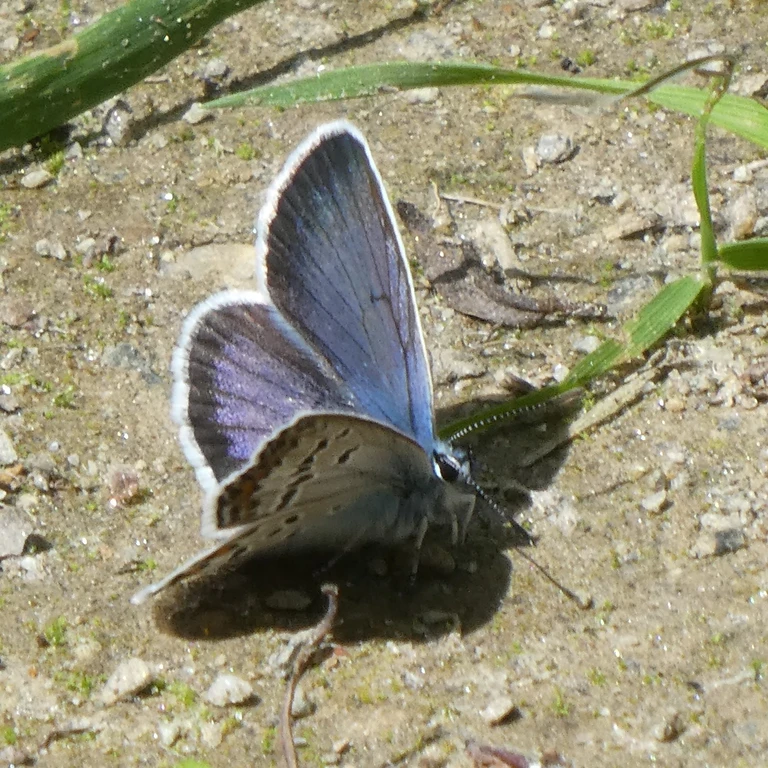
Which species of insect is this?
Plebejus argus
